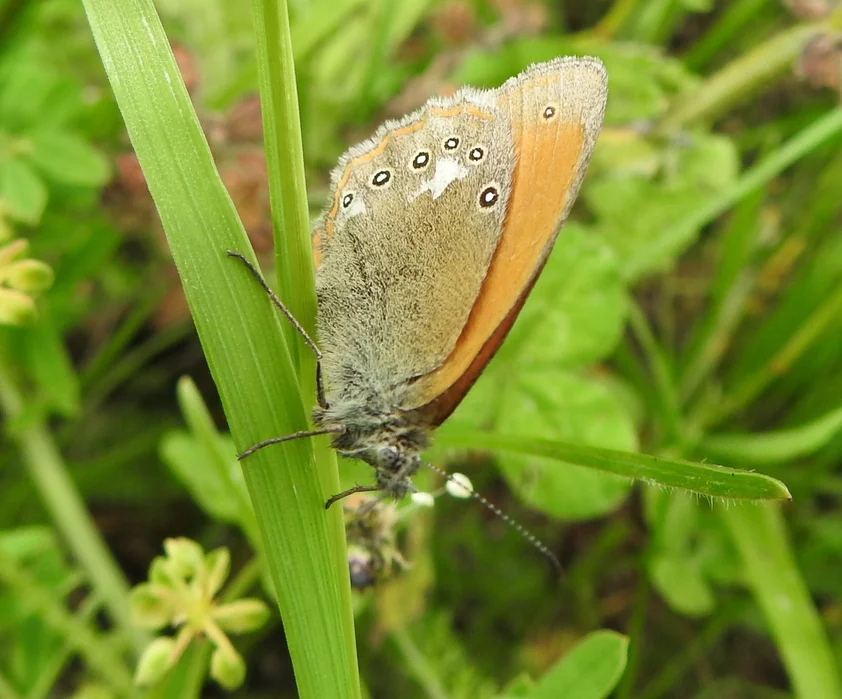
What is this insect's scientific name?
Coenonympha glycerion (also Coenonympha iphis)
